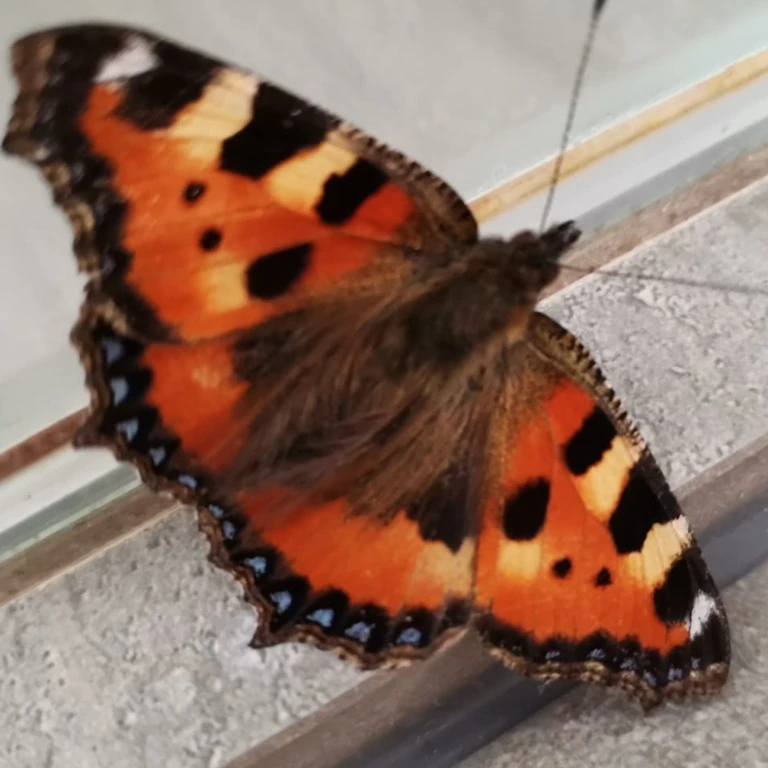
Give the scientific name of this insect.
Aglais urticae
